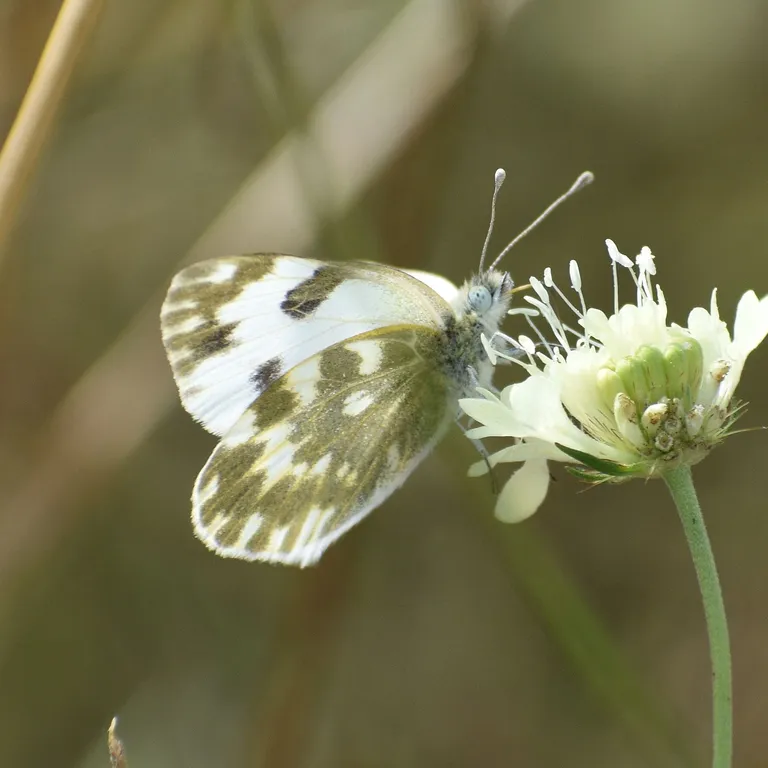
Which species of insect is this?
Pontia edusa
